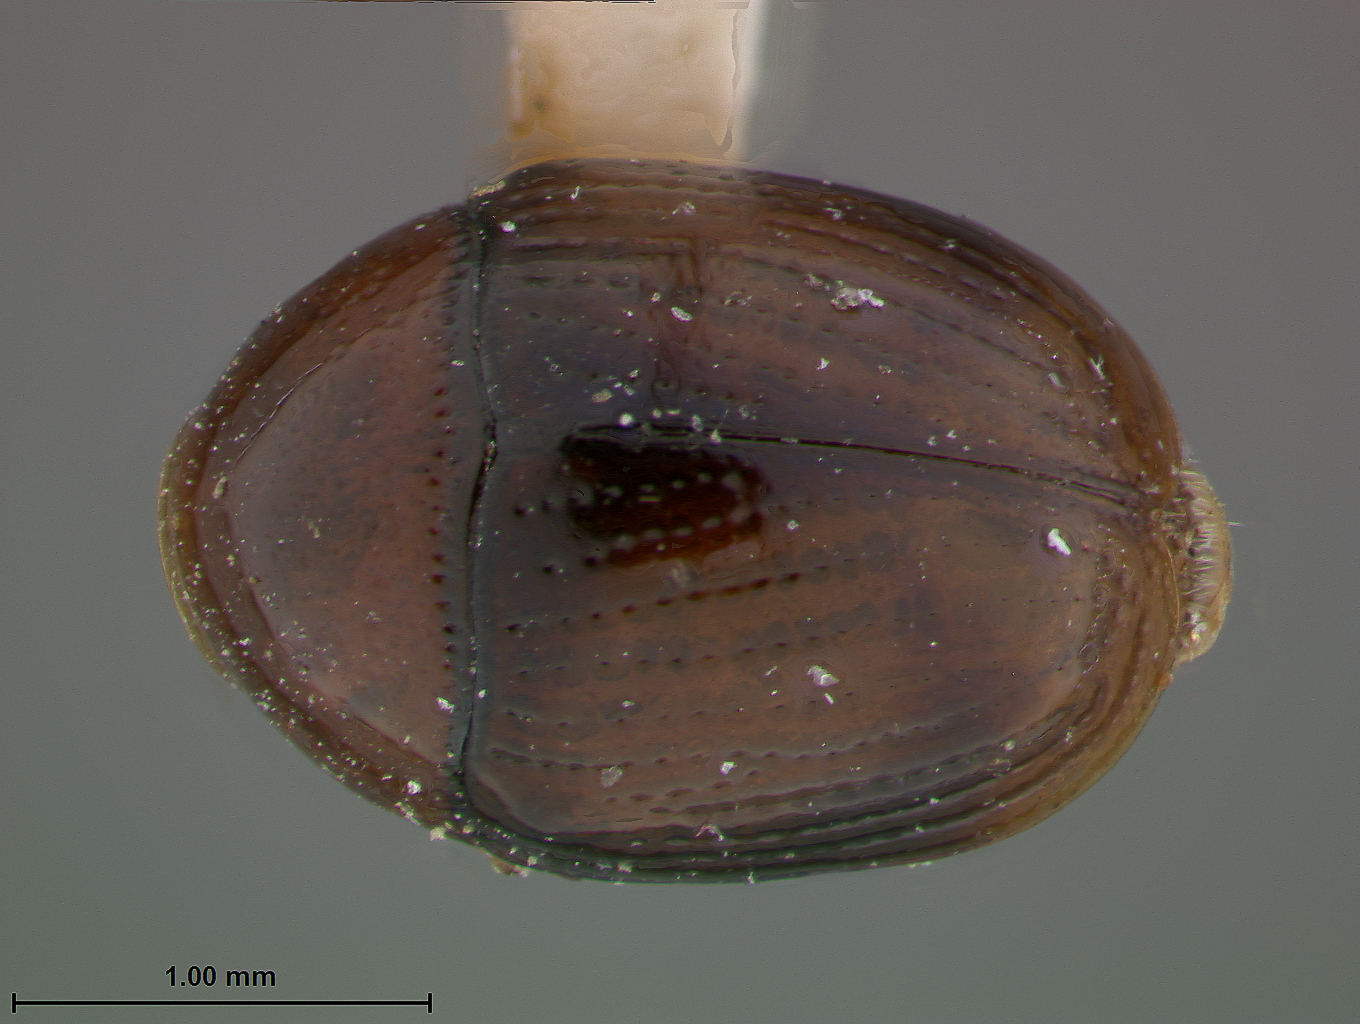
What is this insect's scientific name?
Coenobius bipustulatus
